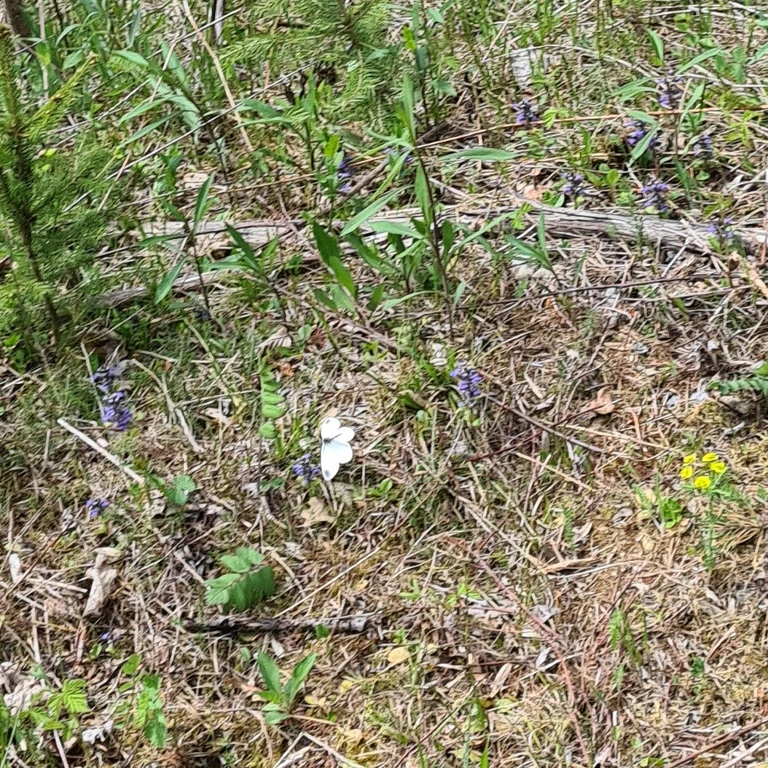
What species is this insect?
Leptidea sinapis/juvernica
